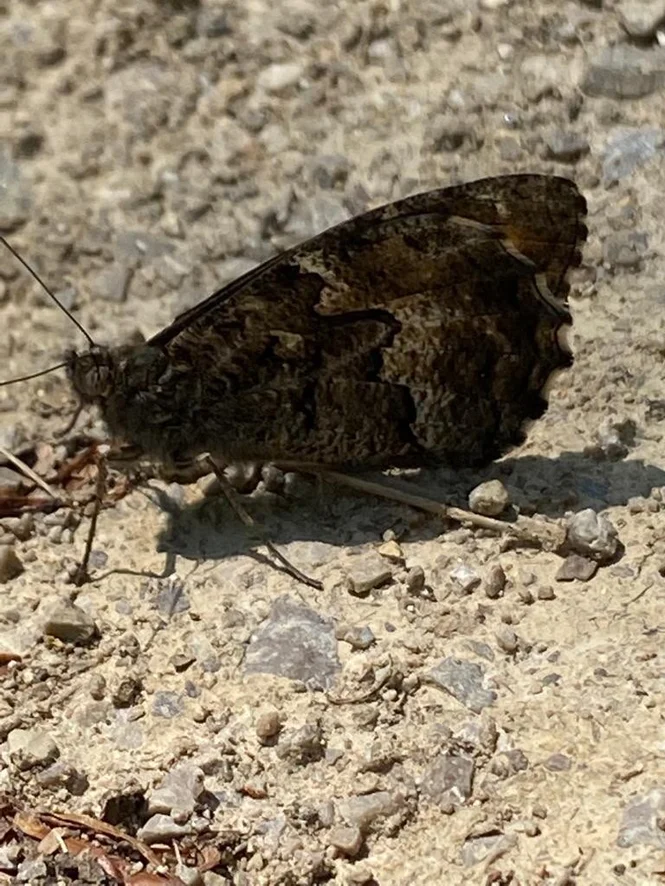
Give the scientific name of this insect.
Hipparchia semele
